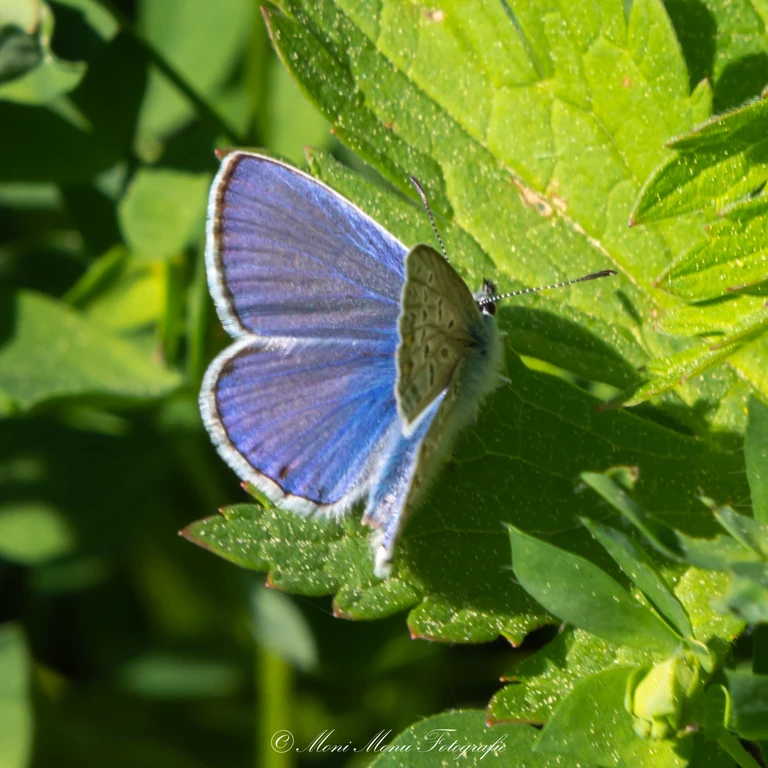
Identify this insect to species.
Polyommatus icarus
